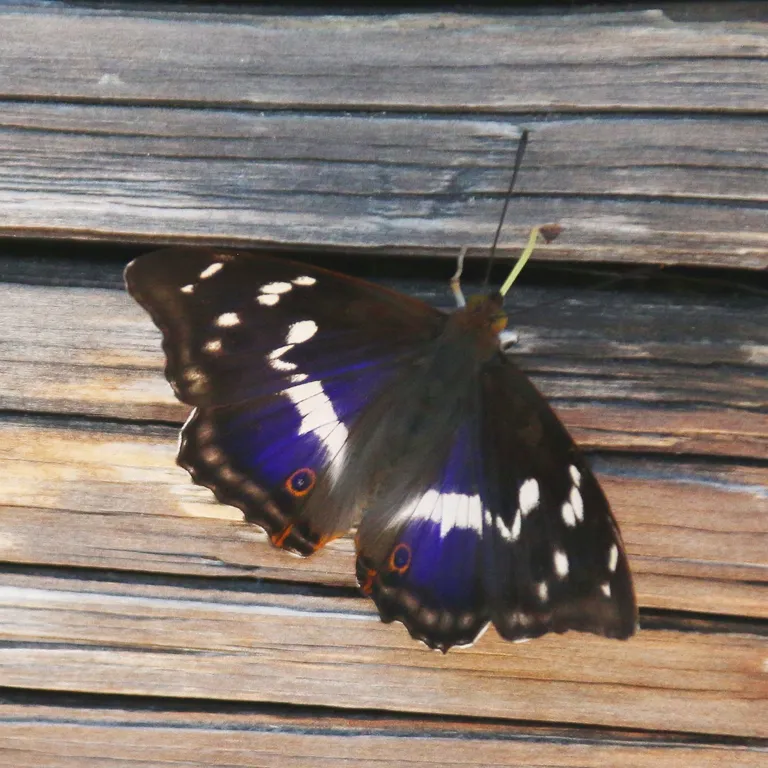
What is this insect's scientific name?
Apatura iris
